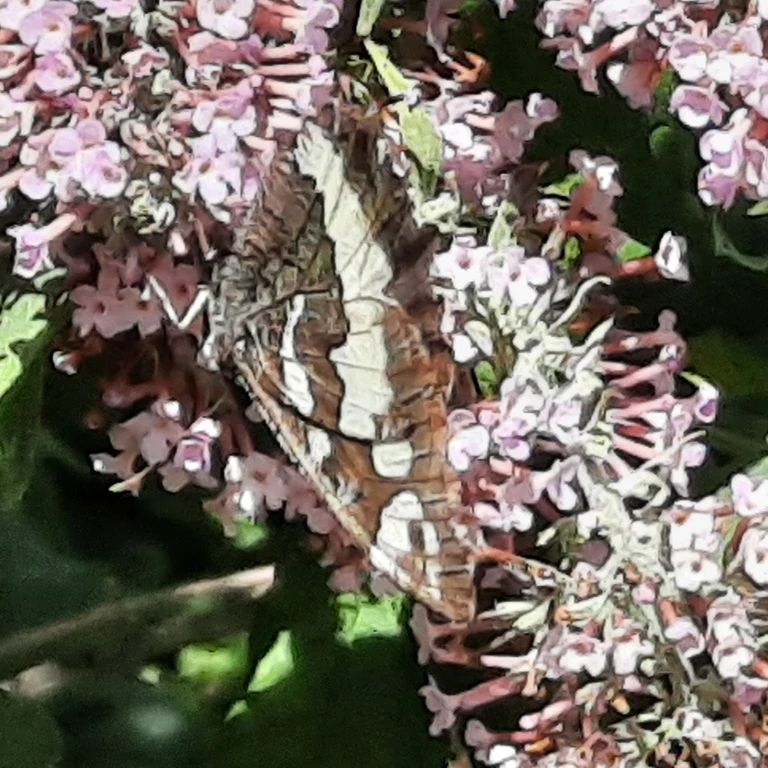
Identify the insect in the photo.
Brintesia circe
